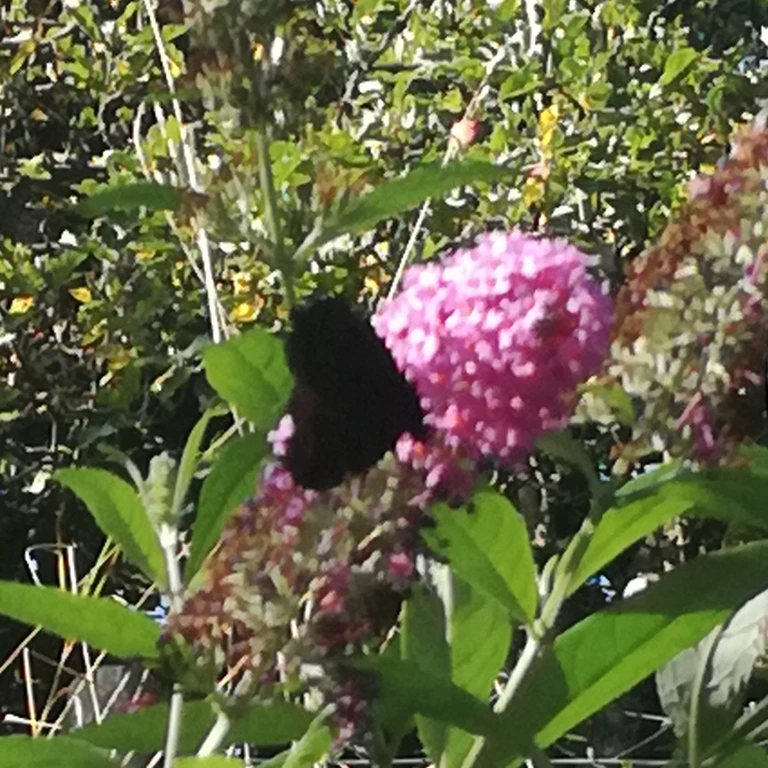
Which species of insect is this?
Aglais io
